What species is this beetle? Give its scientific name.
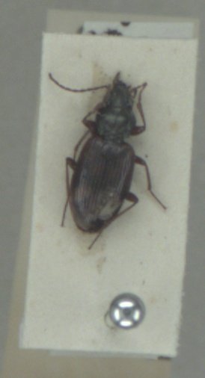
Bembidion dentellum
